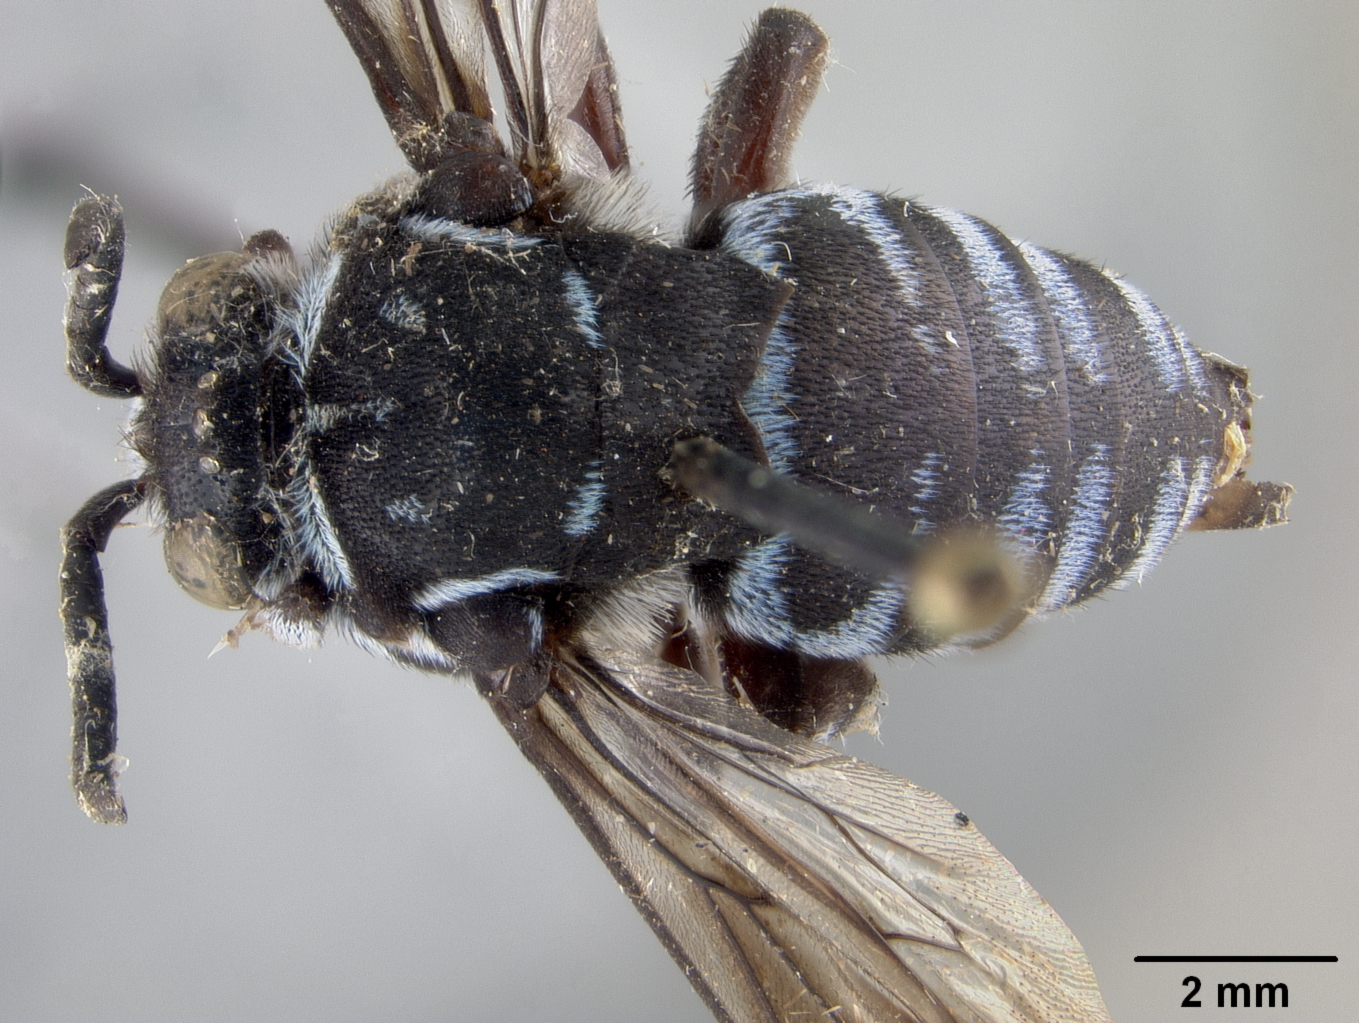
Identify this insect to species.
Thyreus abdominalis
